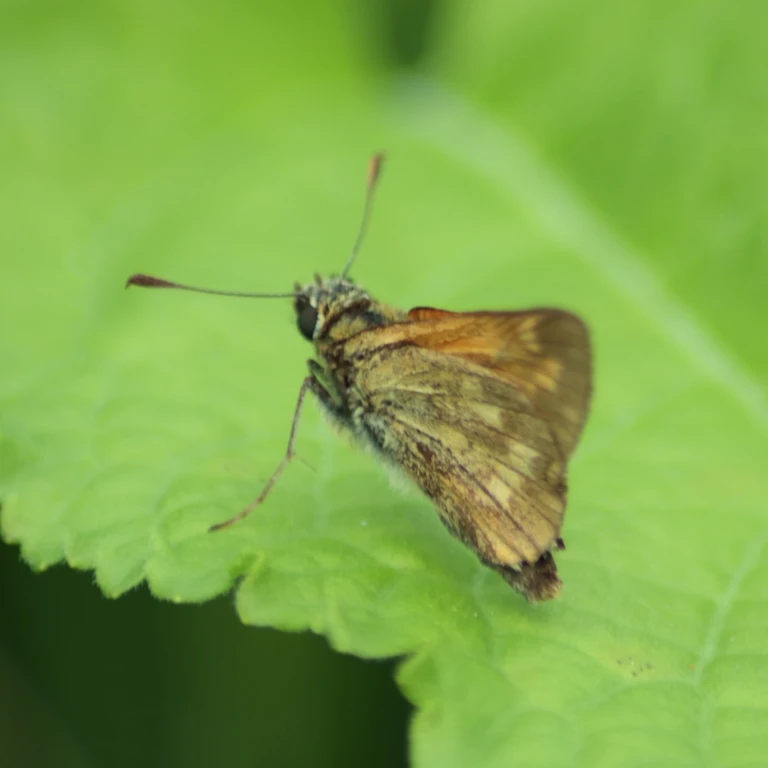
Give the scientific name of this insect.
Ochlodes sylvanus (also Ochlodes venata)
